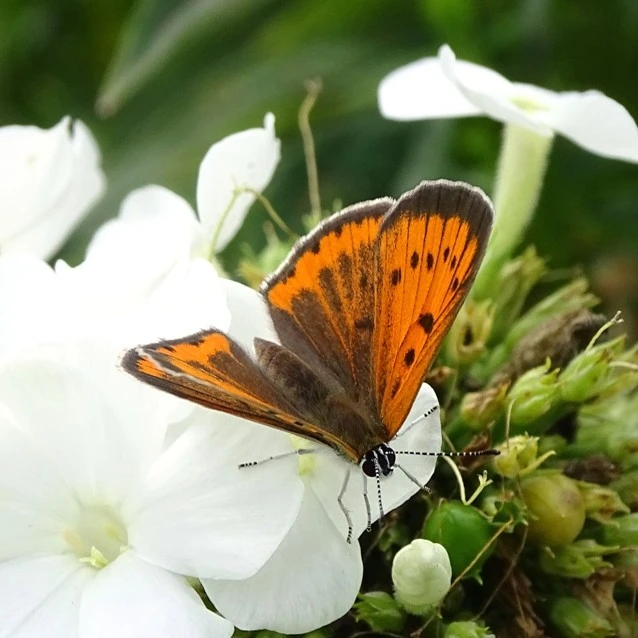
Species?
Lycaena dispar
